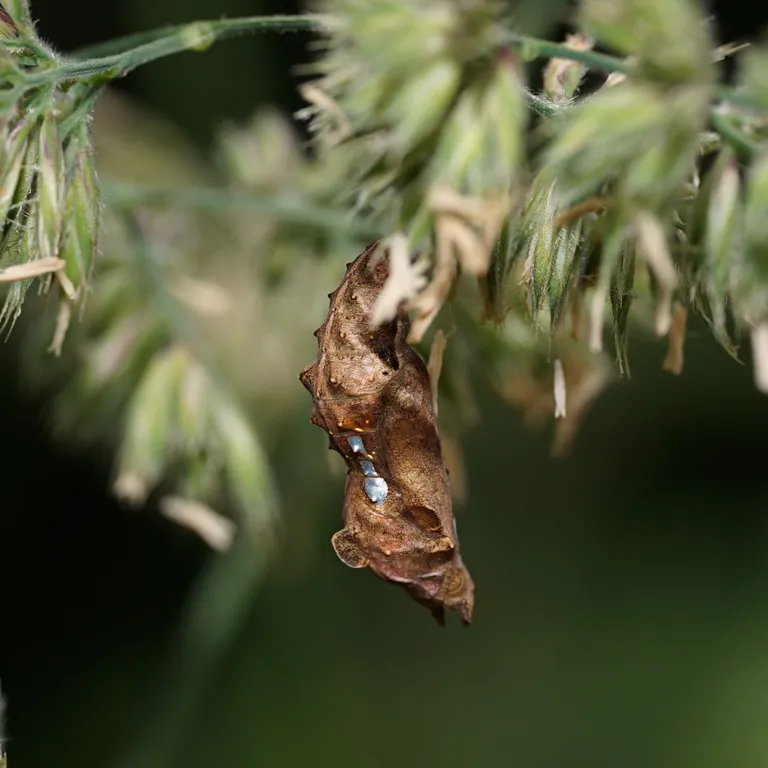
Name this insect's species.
Polygonia c-album
